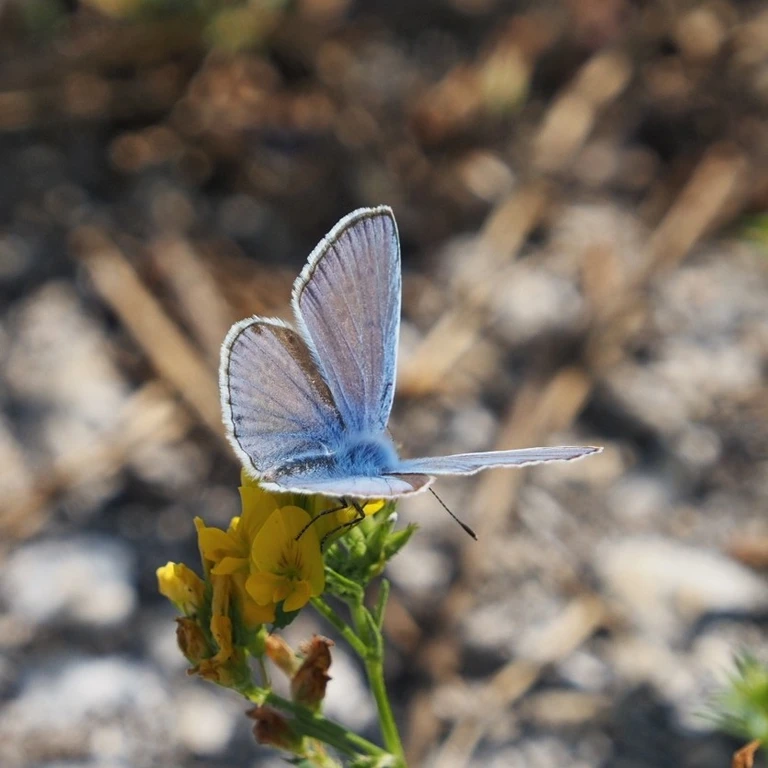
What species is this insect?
Polyommatus icarus
